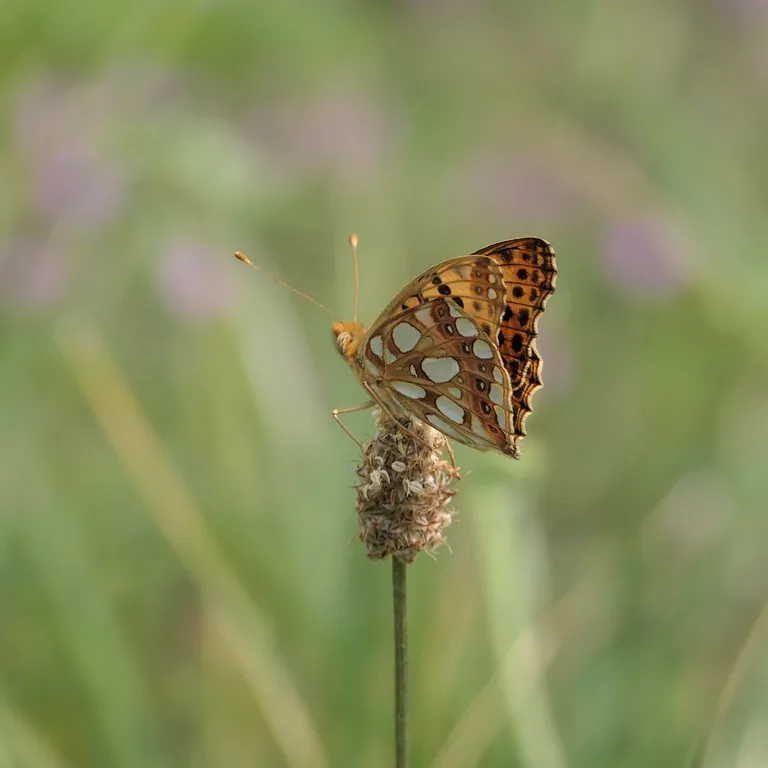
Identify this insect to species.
Issoria lathonia
